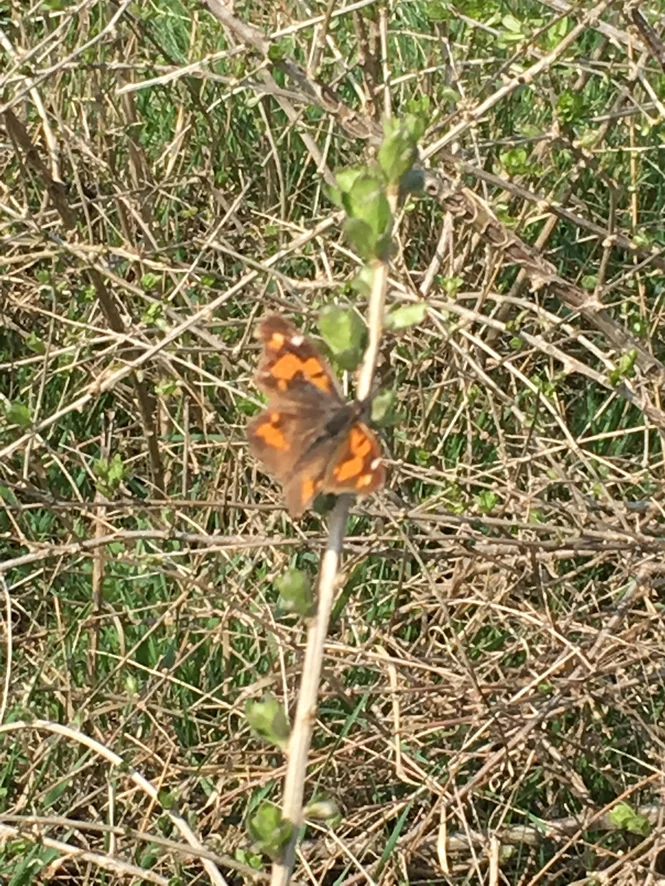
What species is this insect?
Libythea celtis
